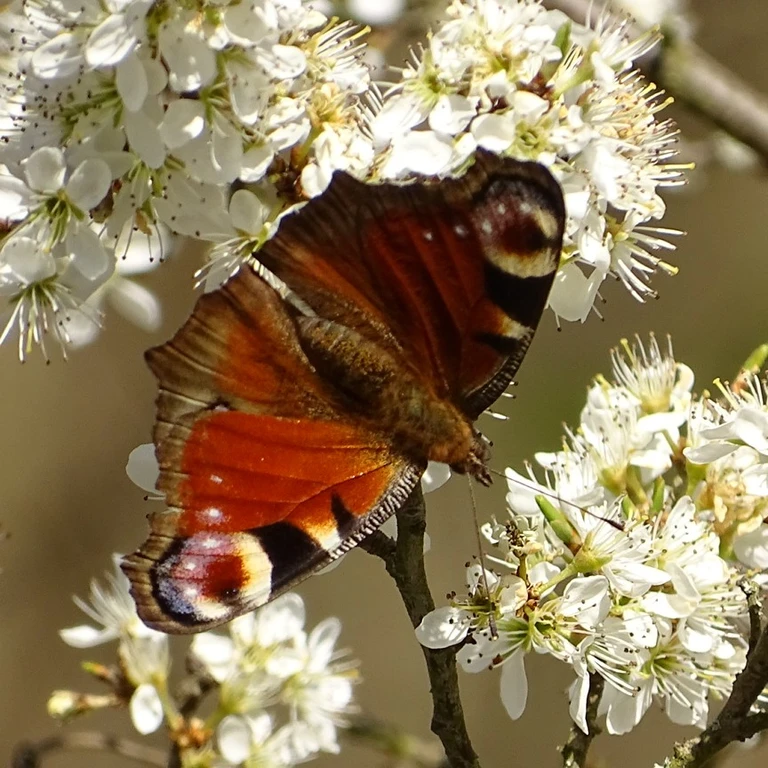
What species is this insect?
Aglais io
